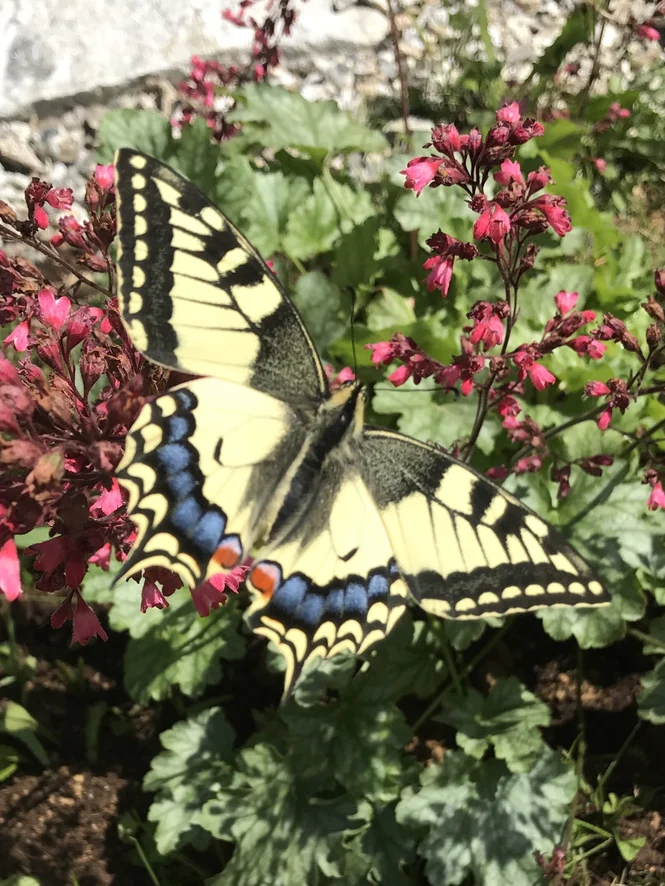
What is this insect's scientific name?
Papilio machaon
